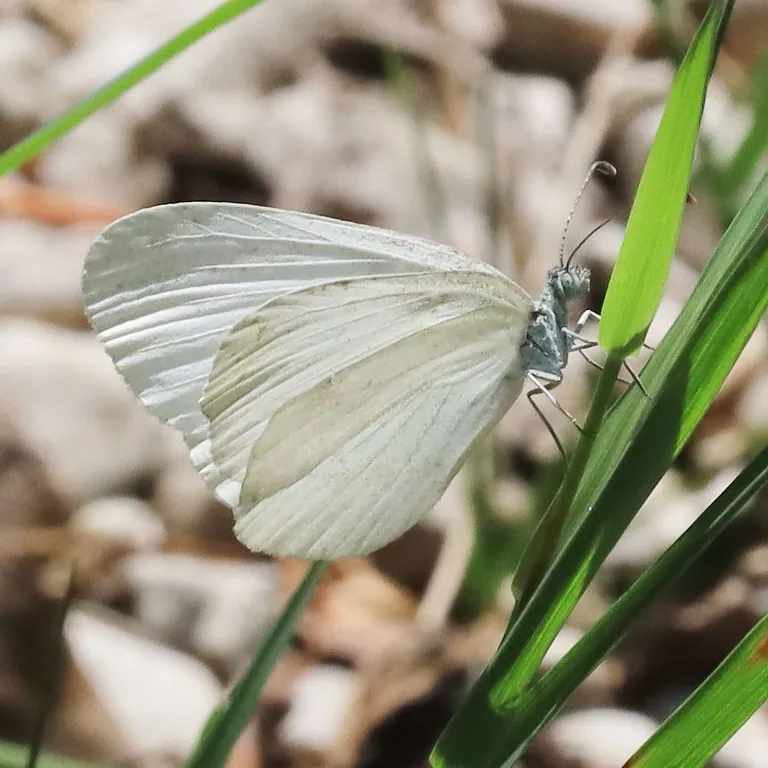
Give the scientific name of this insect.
Leptidea sinapis/juvernica
